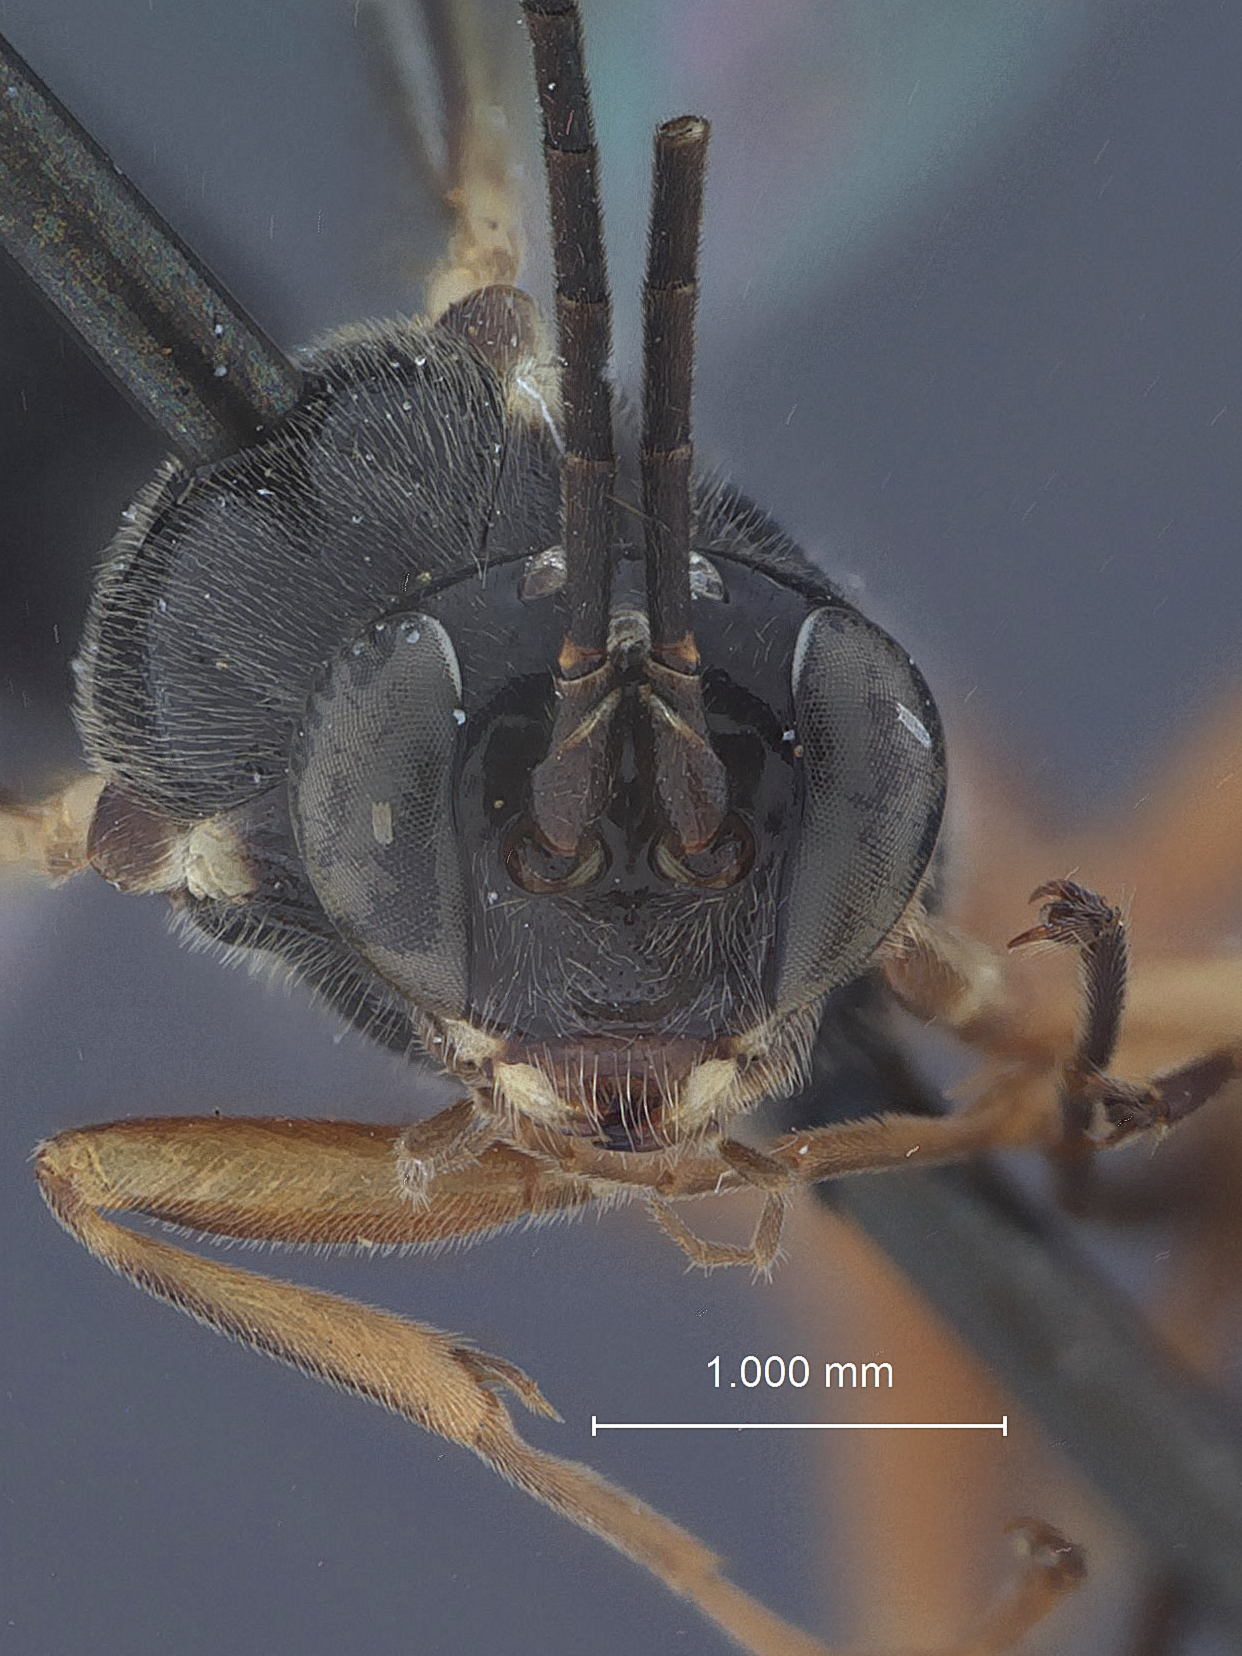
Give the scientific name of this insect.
Delomerista gelida
